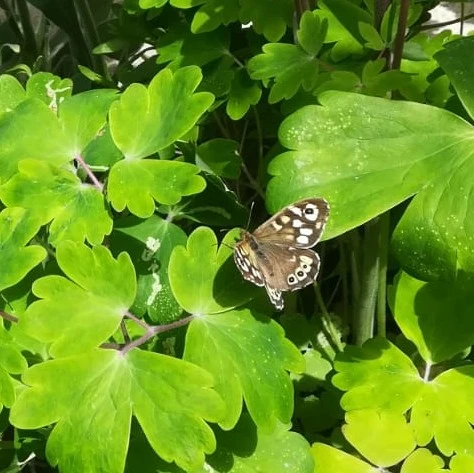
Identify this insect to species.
Pararge aegeria
